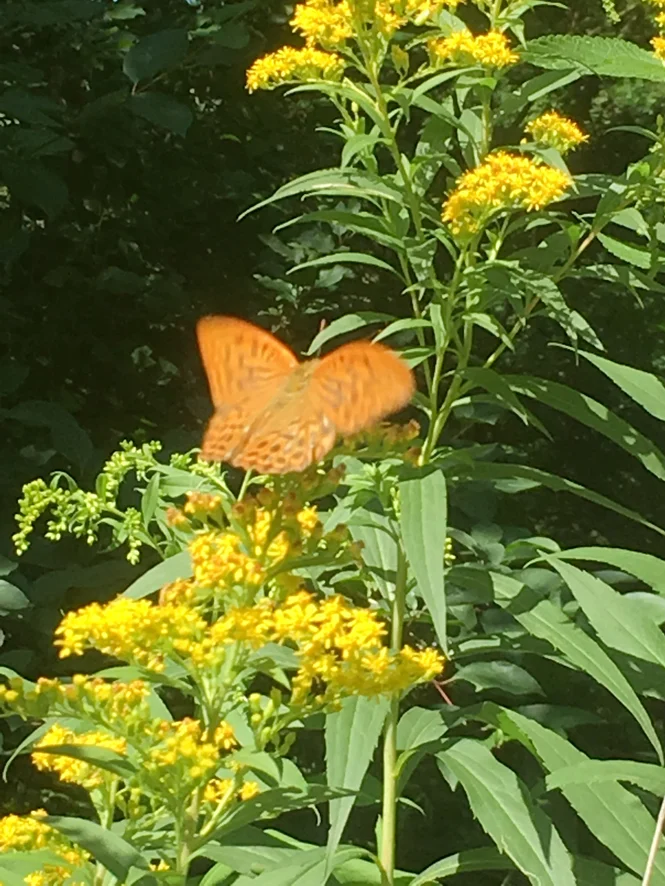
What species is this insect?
Argynnis paphia
